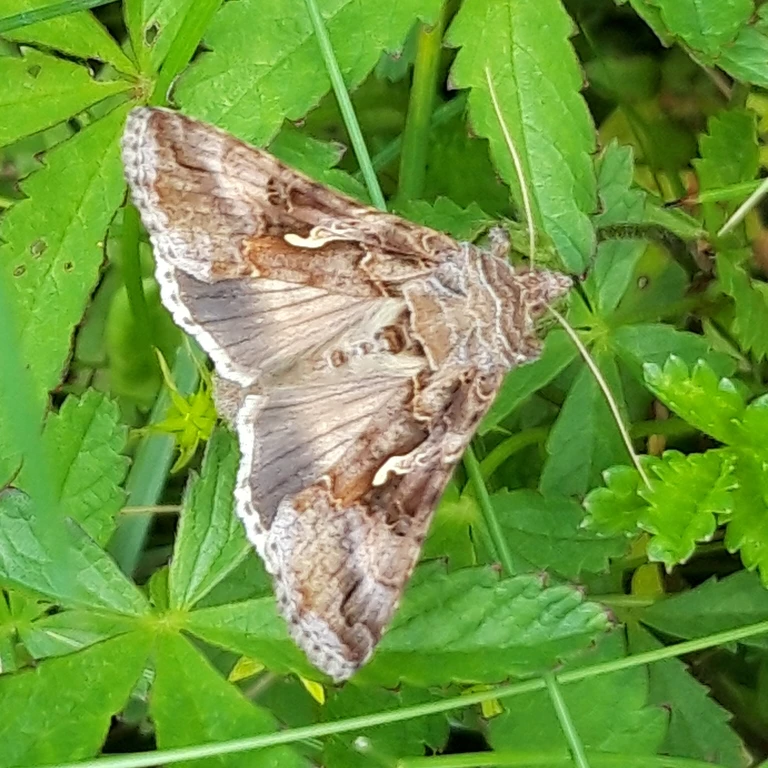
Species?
Autographa gamma
